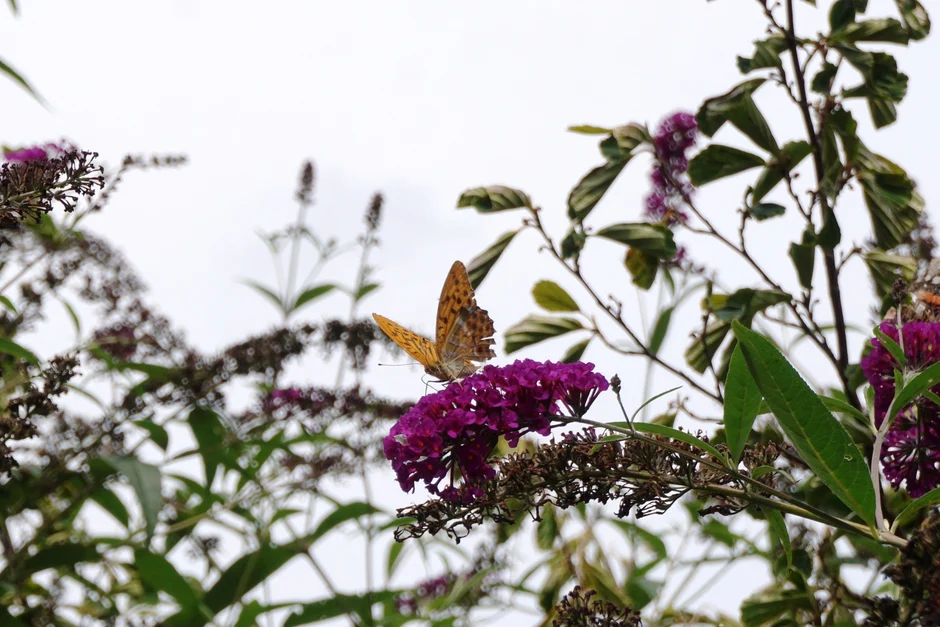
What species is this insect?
Argynnis paphia
